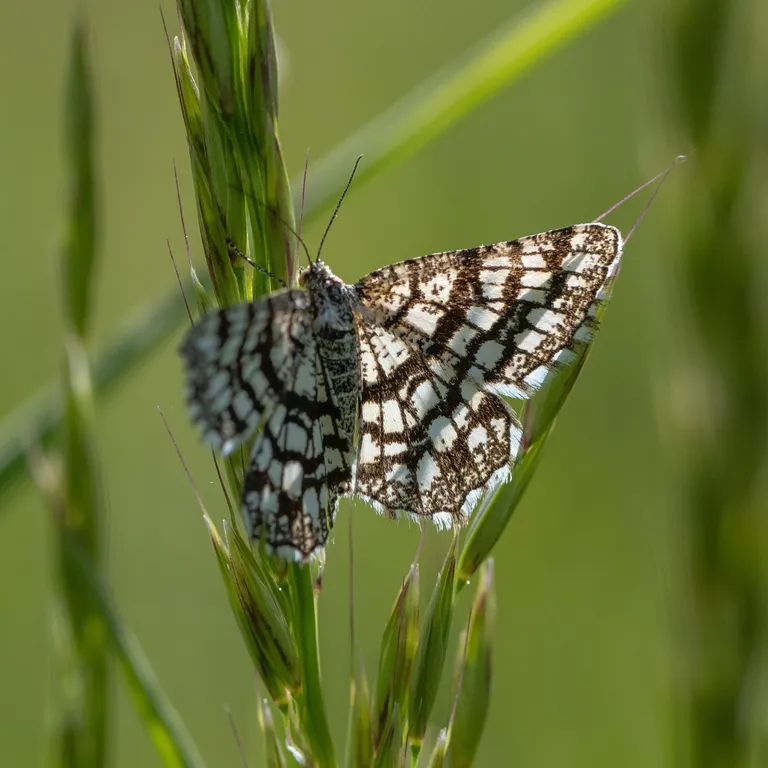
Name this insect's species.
Chiasmia clathrata
